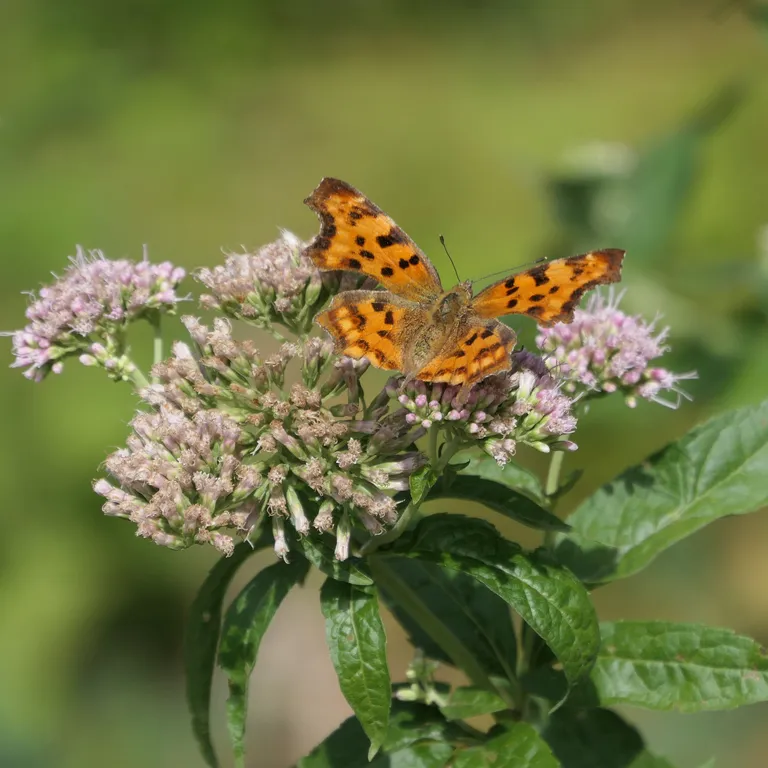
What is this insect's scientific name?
Polygonia c-album
